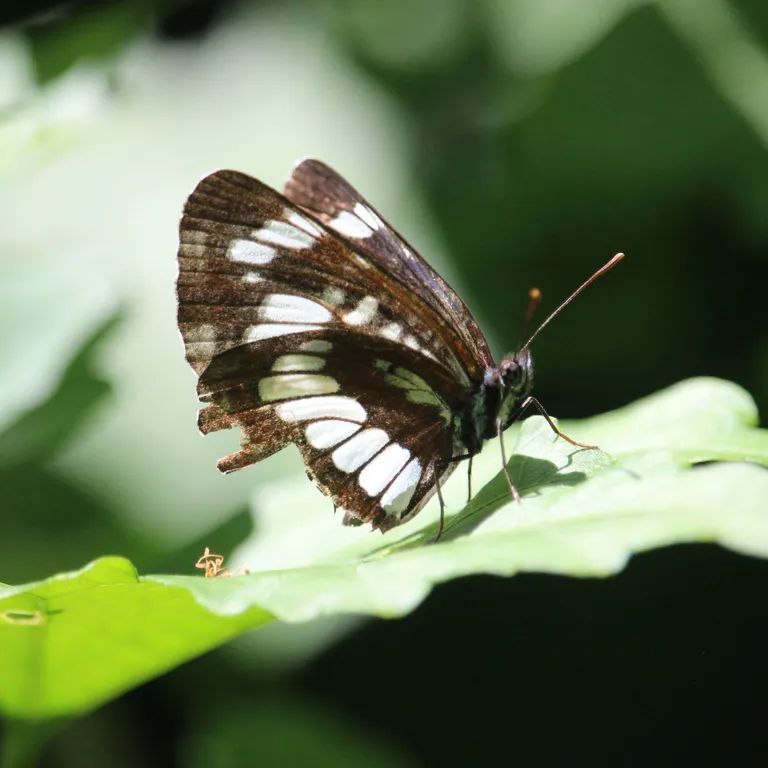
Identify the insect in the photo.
Neptis rivularis
